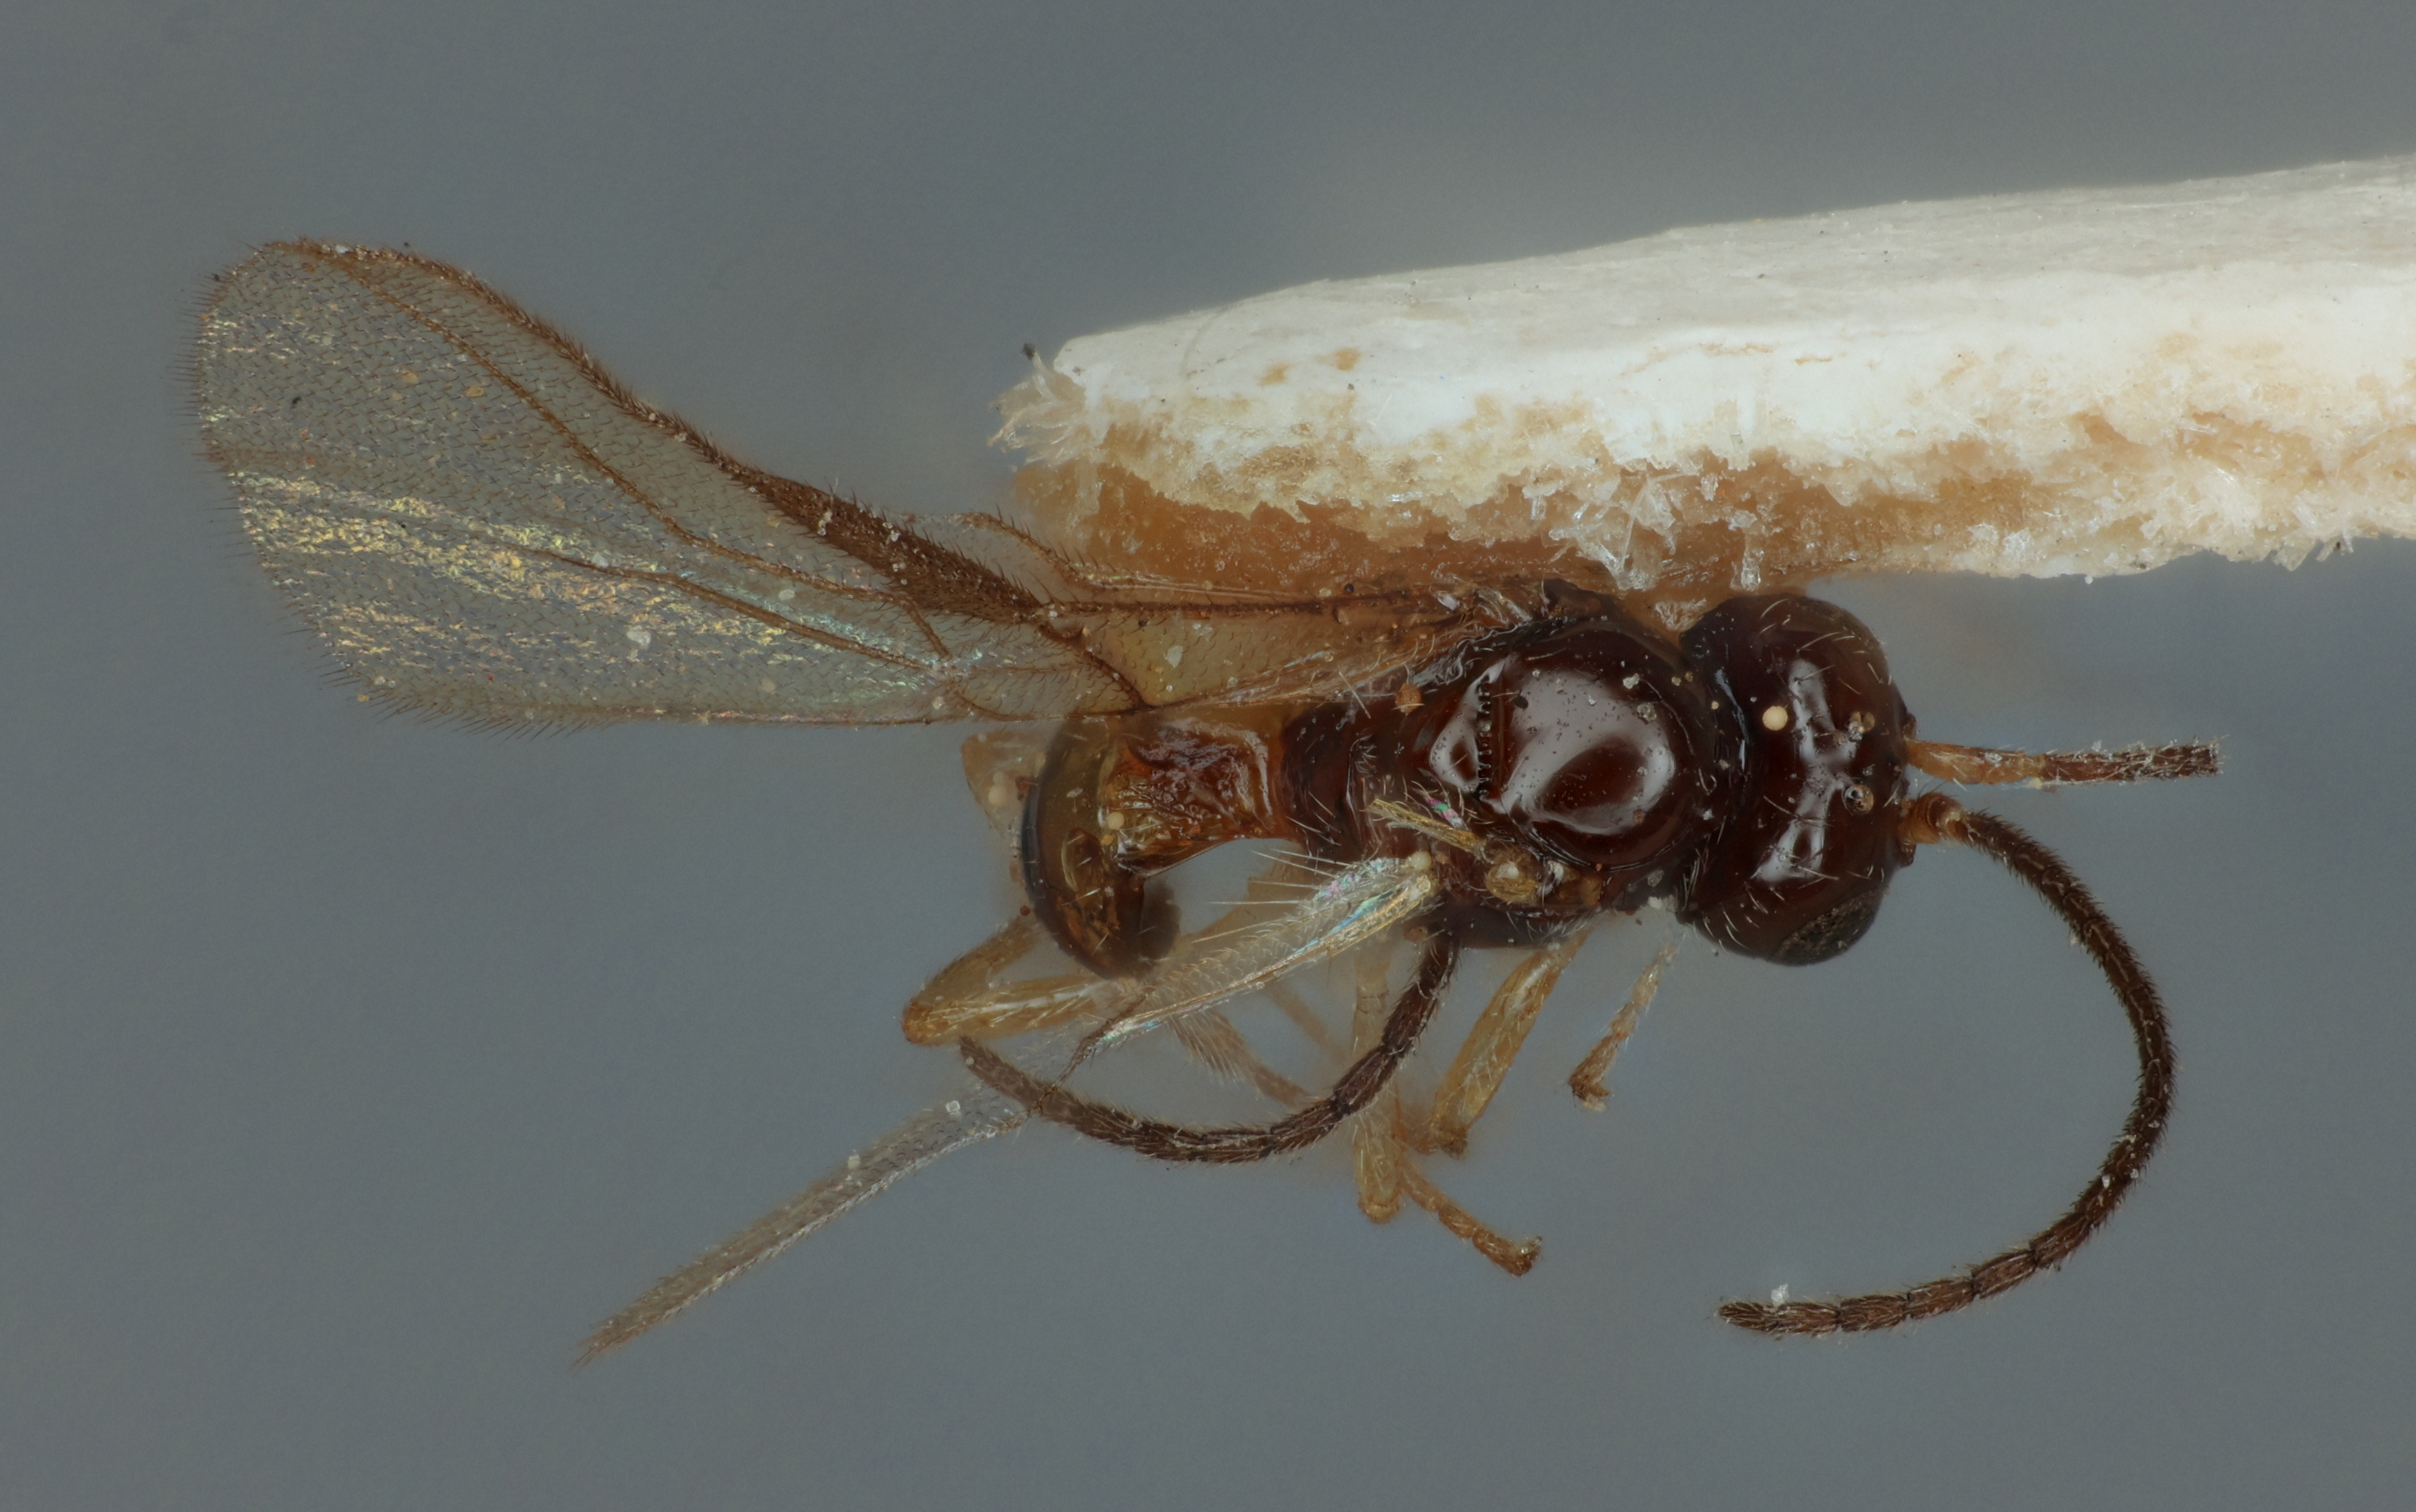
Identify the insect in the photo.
Opius tropaeoli
